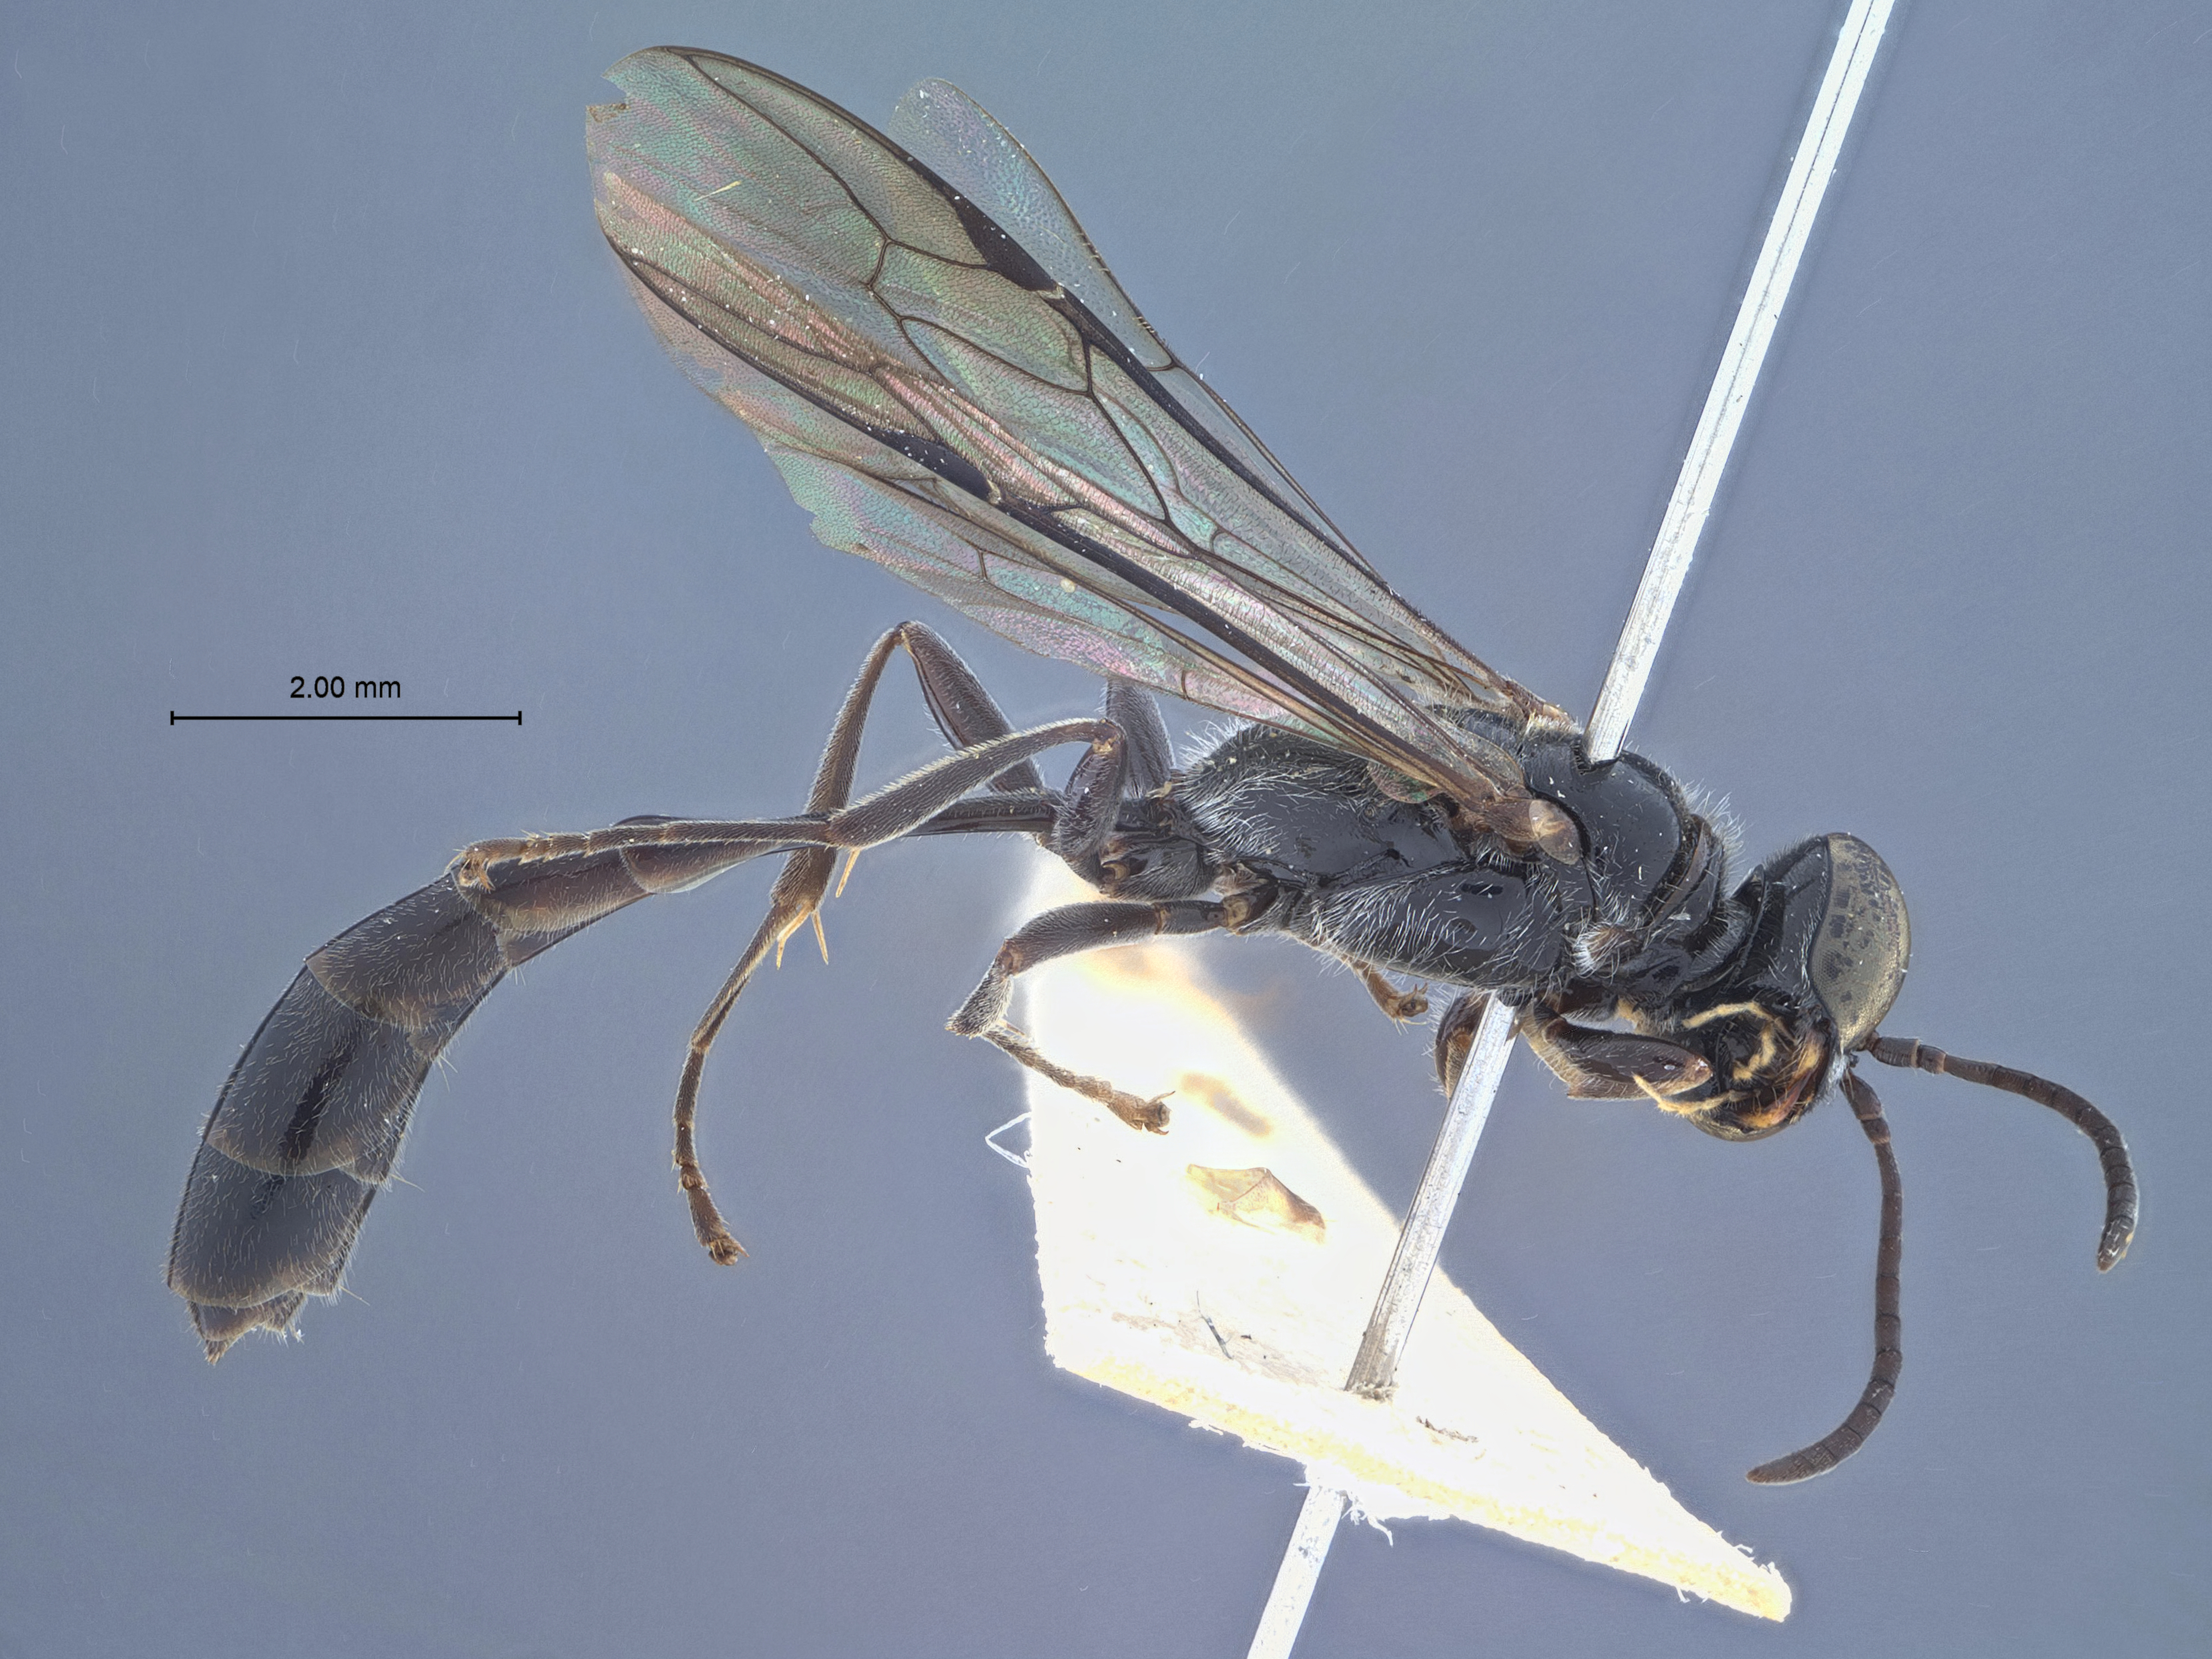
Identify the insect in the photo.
Trypoxylon vallicola
